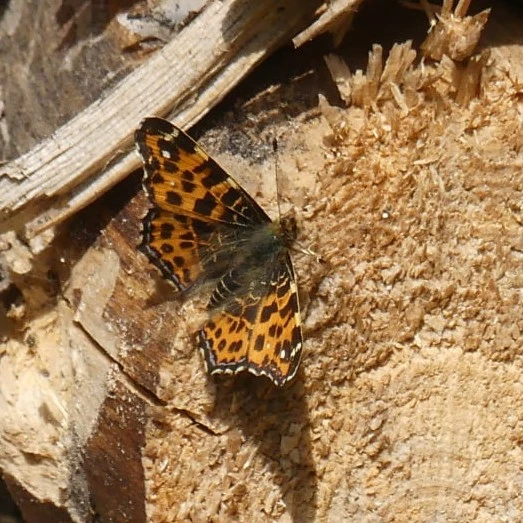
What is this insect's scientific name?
Araschnia levana
